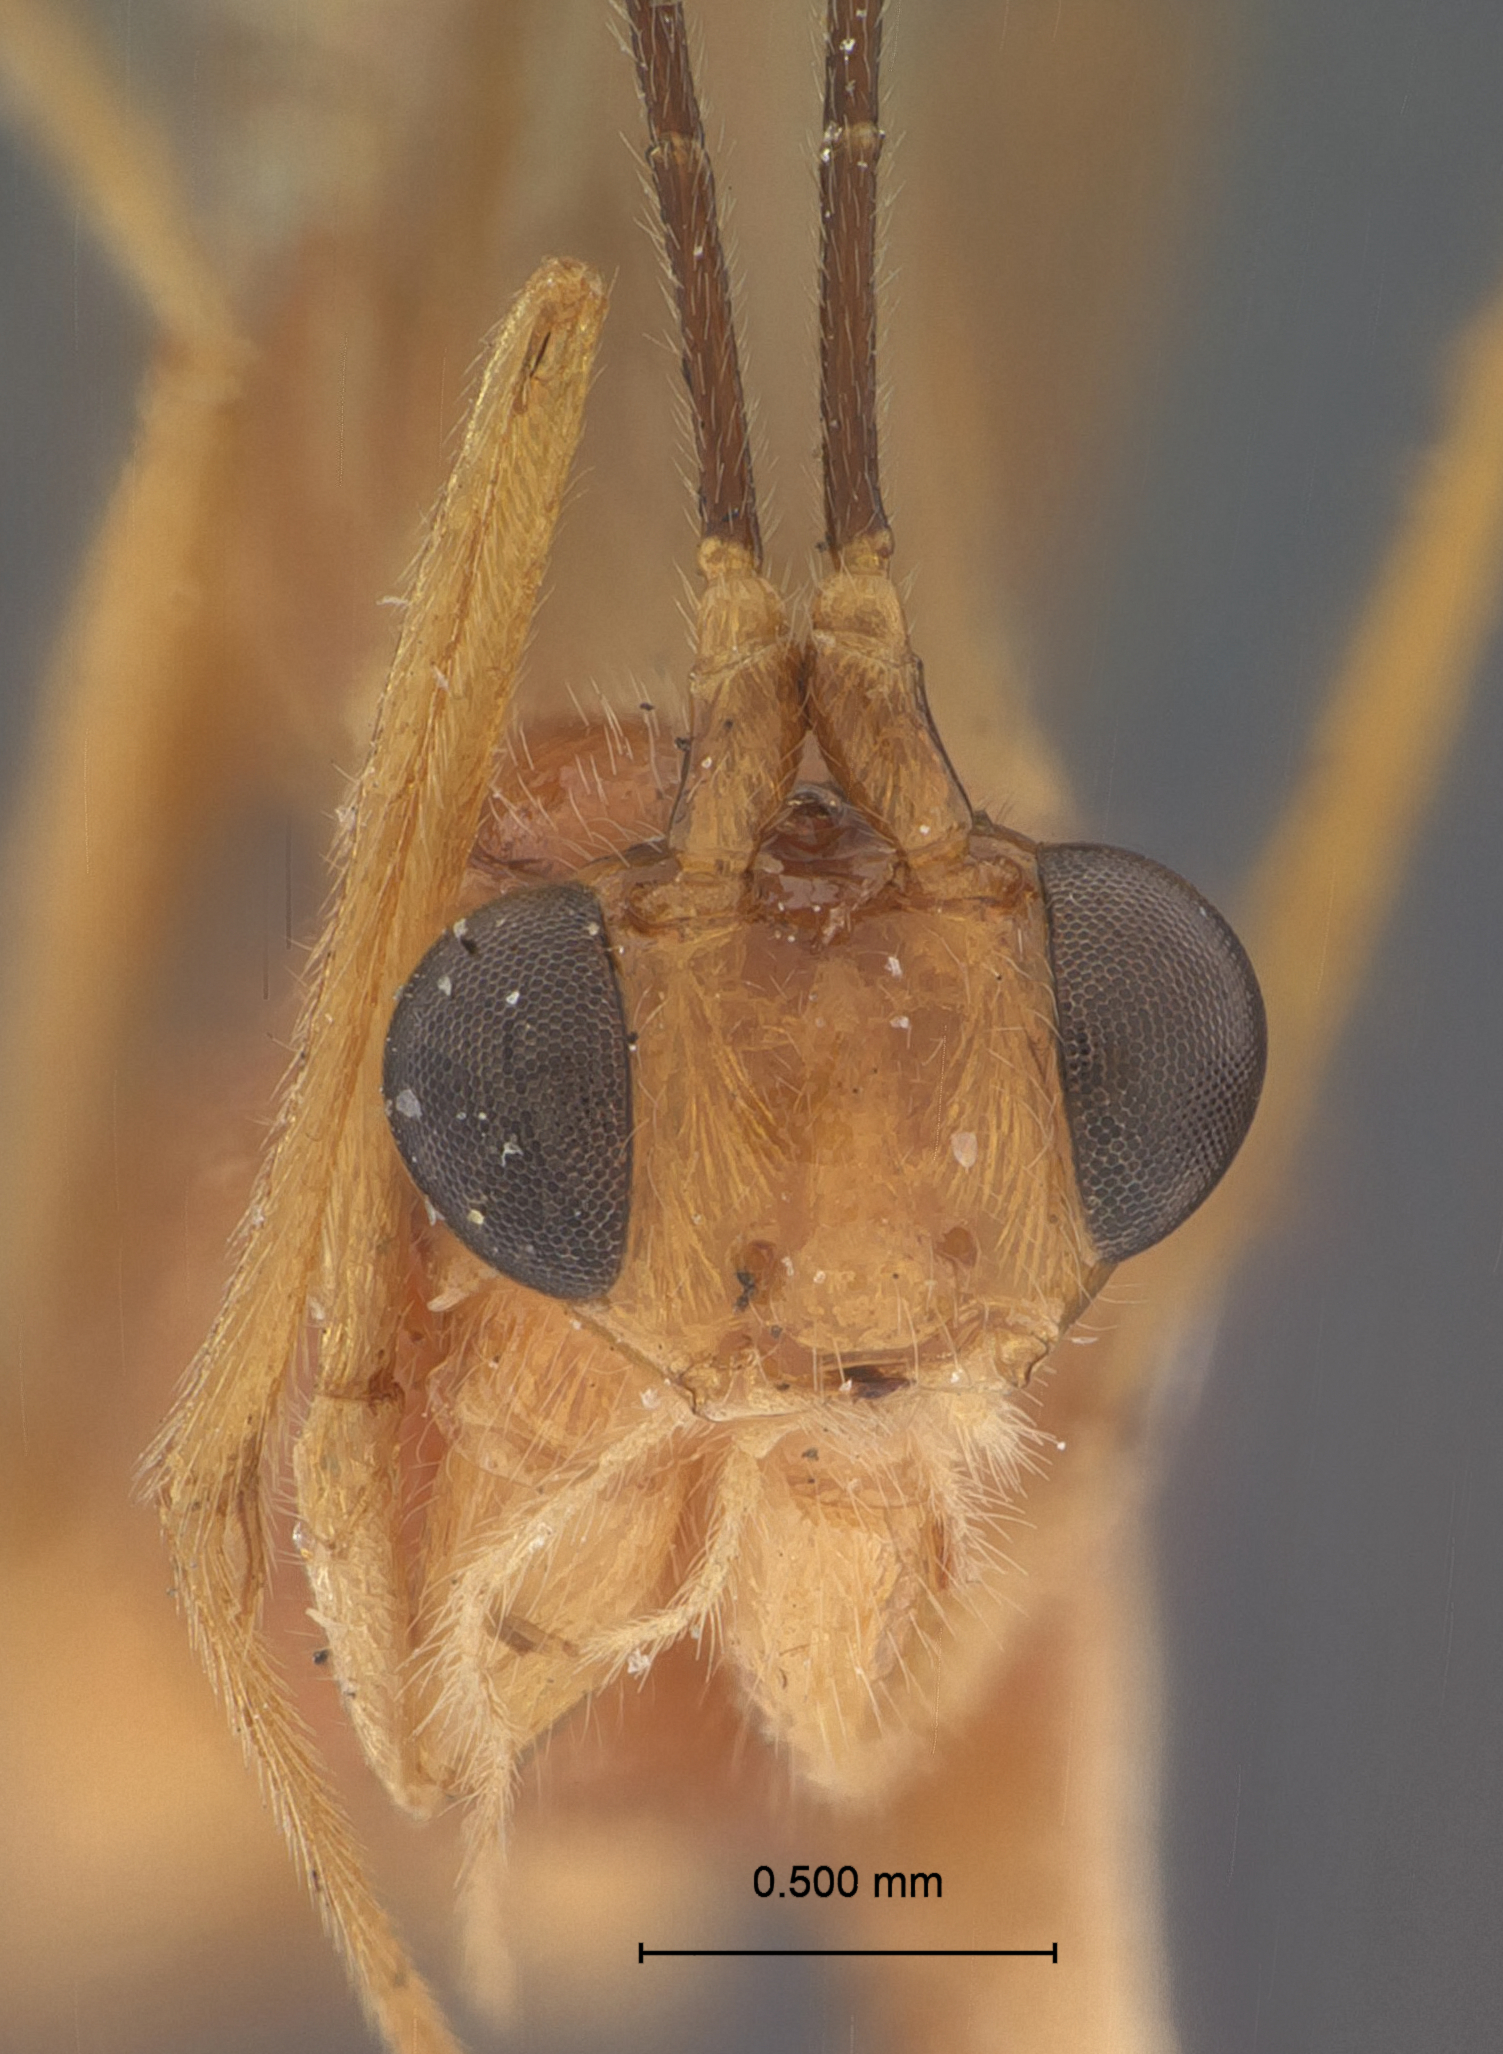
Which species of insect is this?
Macrocentrus reticulatus
